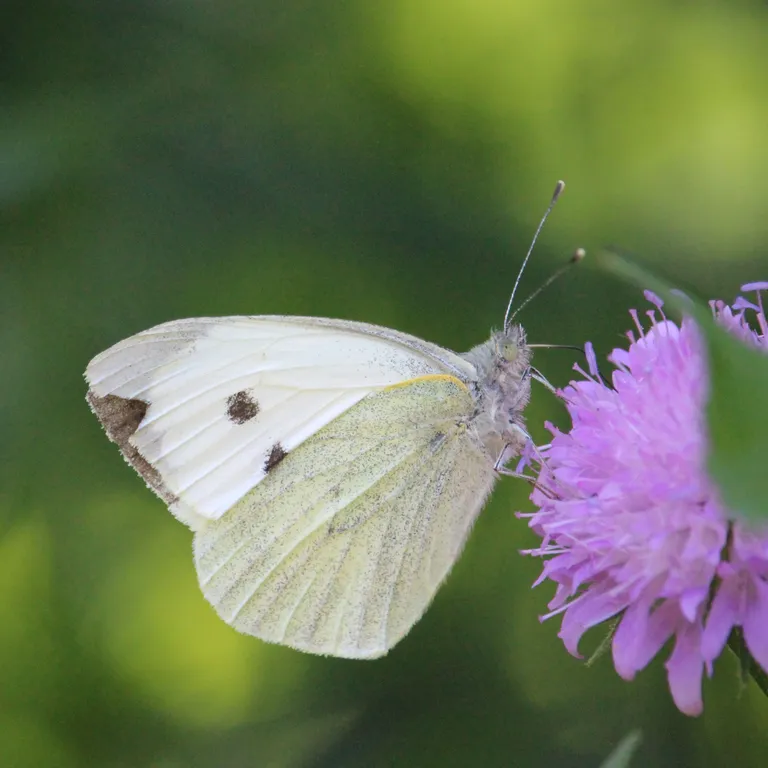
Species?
Pieris brassicae
